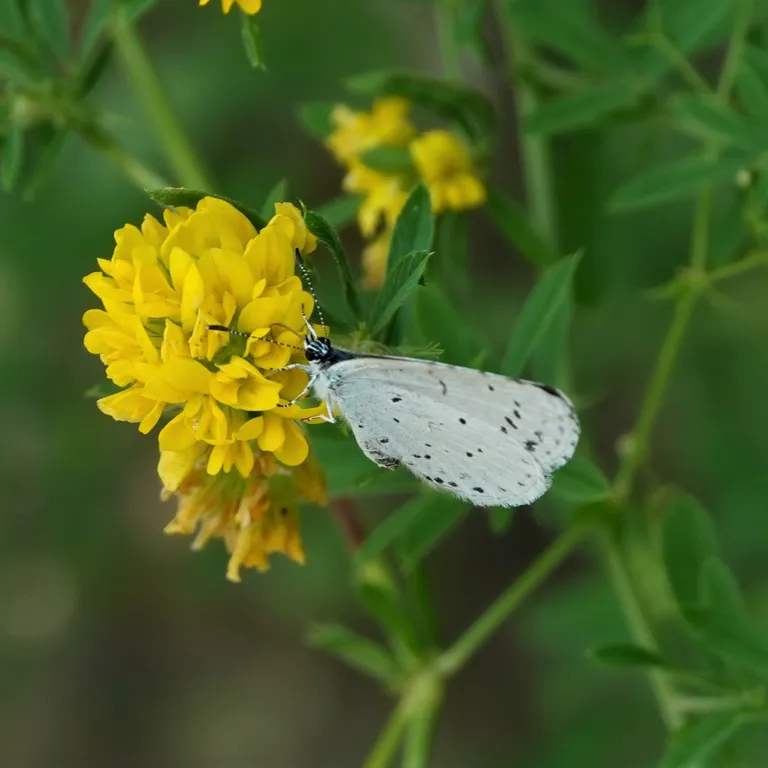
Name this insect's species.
Celastrina argiolus
